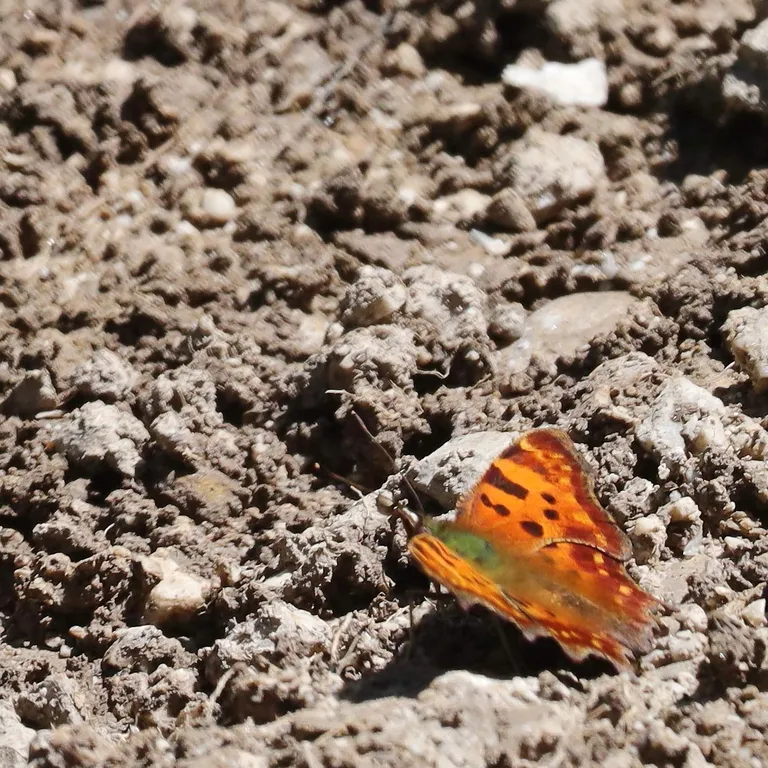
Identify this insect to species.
Polygonia c-album
